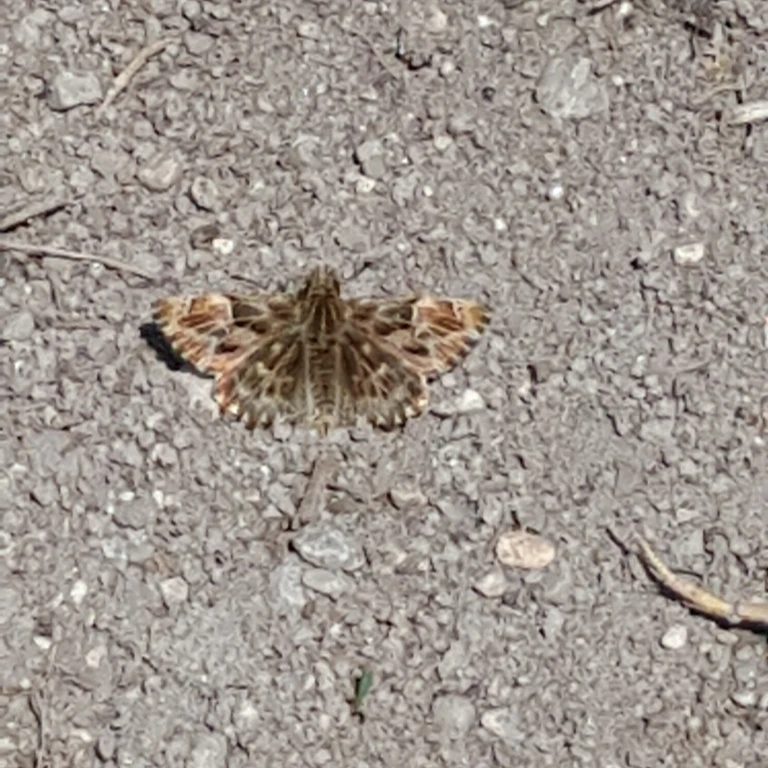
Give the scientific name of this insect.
Carcharodus alceae
